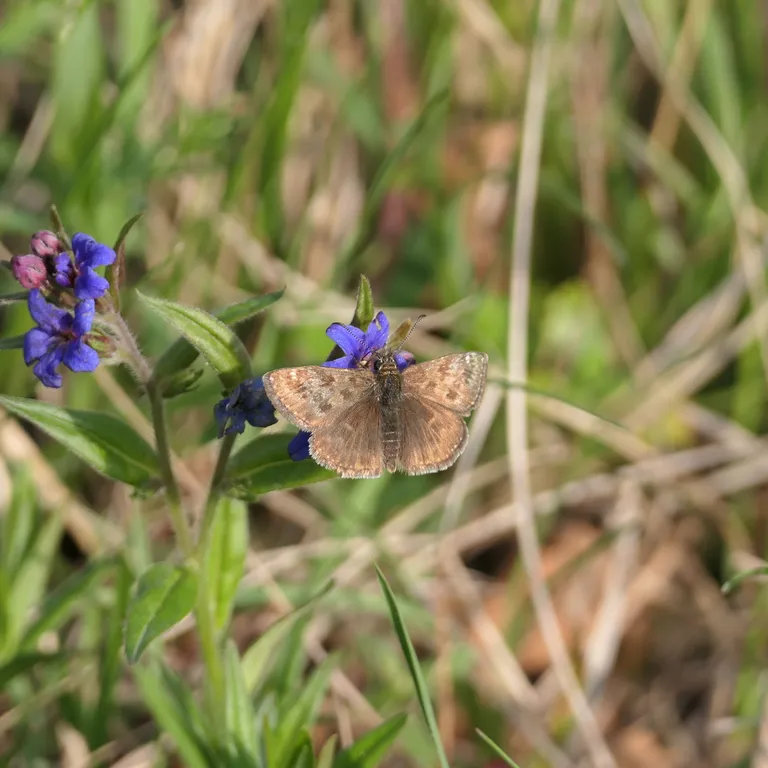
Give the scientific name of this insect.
Erynnis tages
